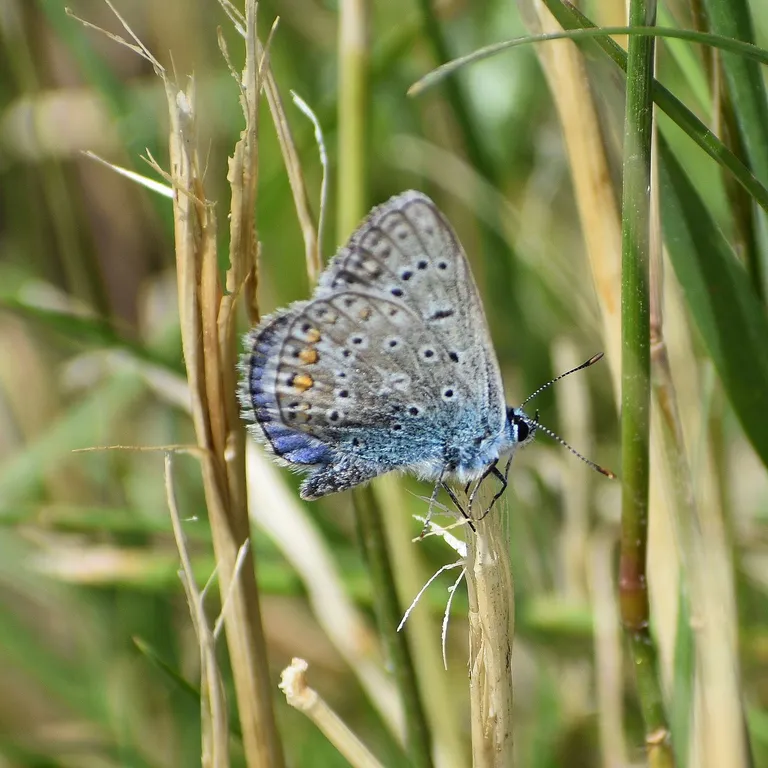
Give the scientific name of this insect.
Polyommatus icarus
